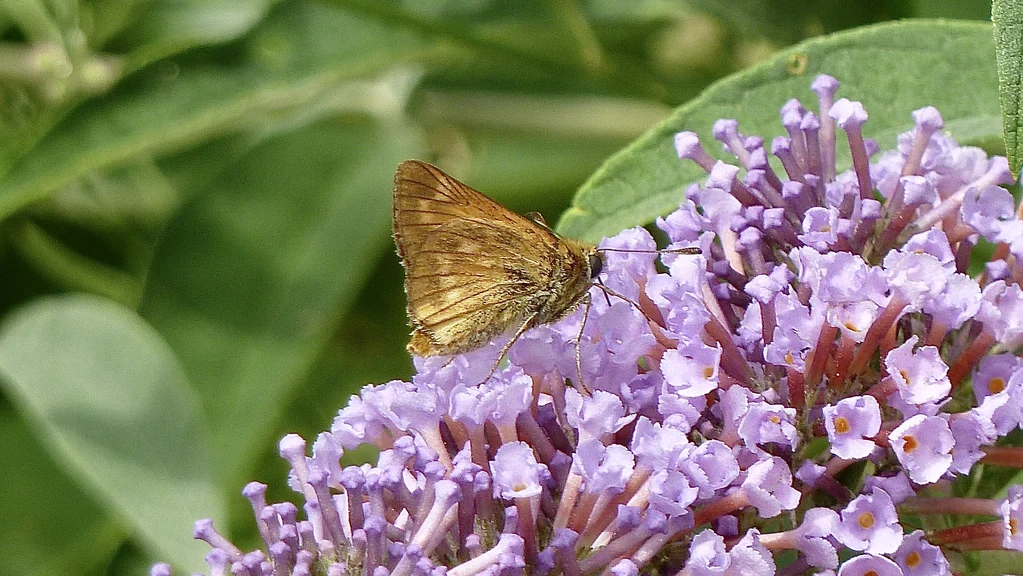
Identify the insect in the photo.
Ochlodes sylvanus (also Ochlodes venata)
